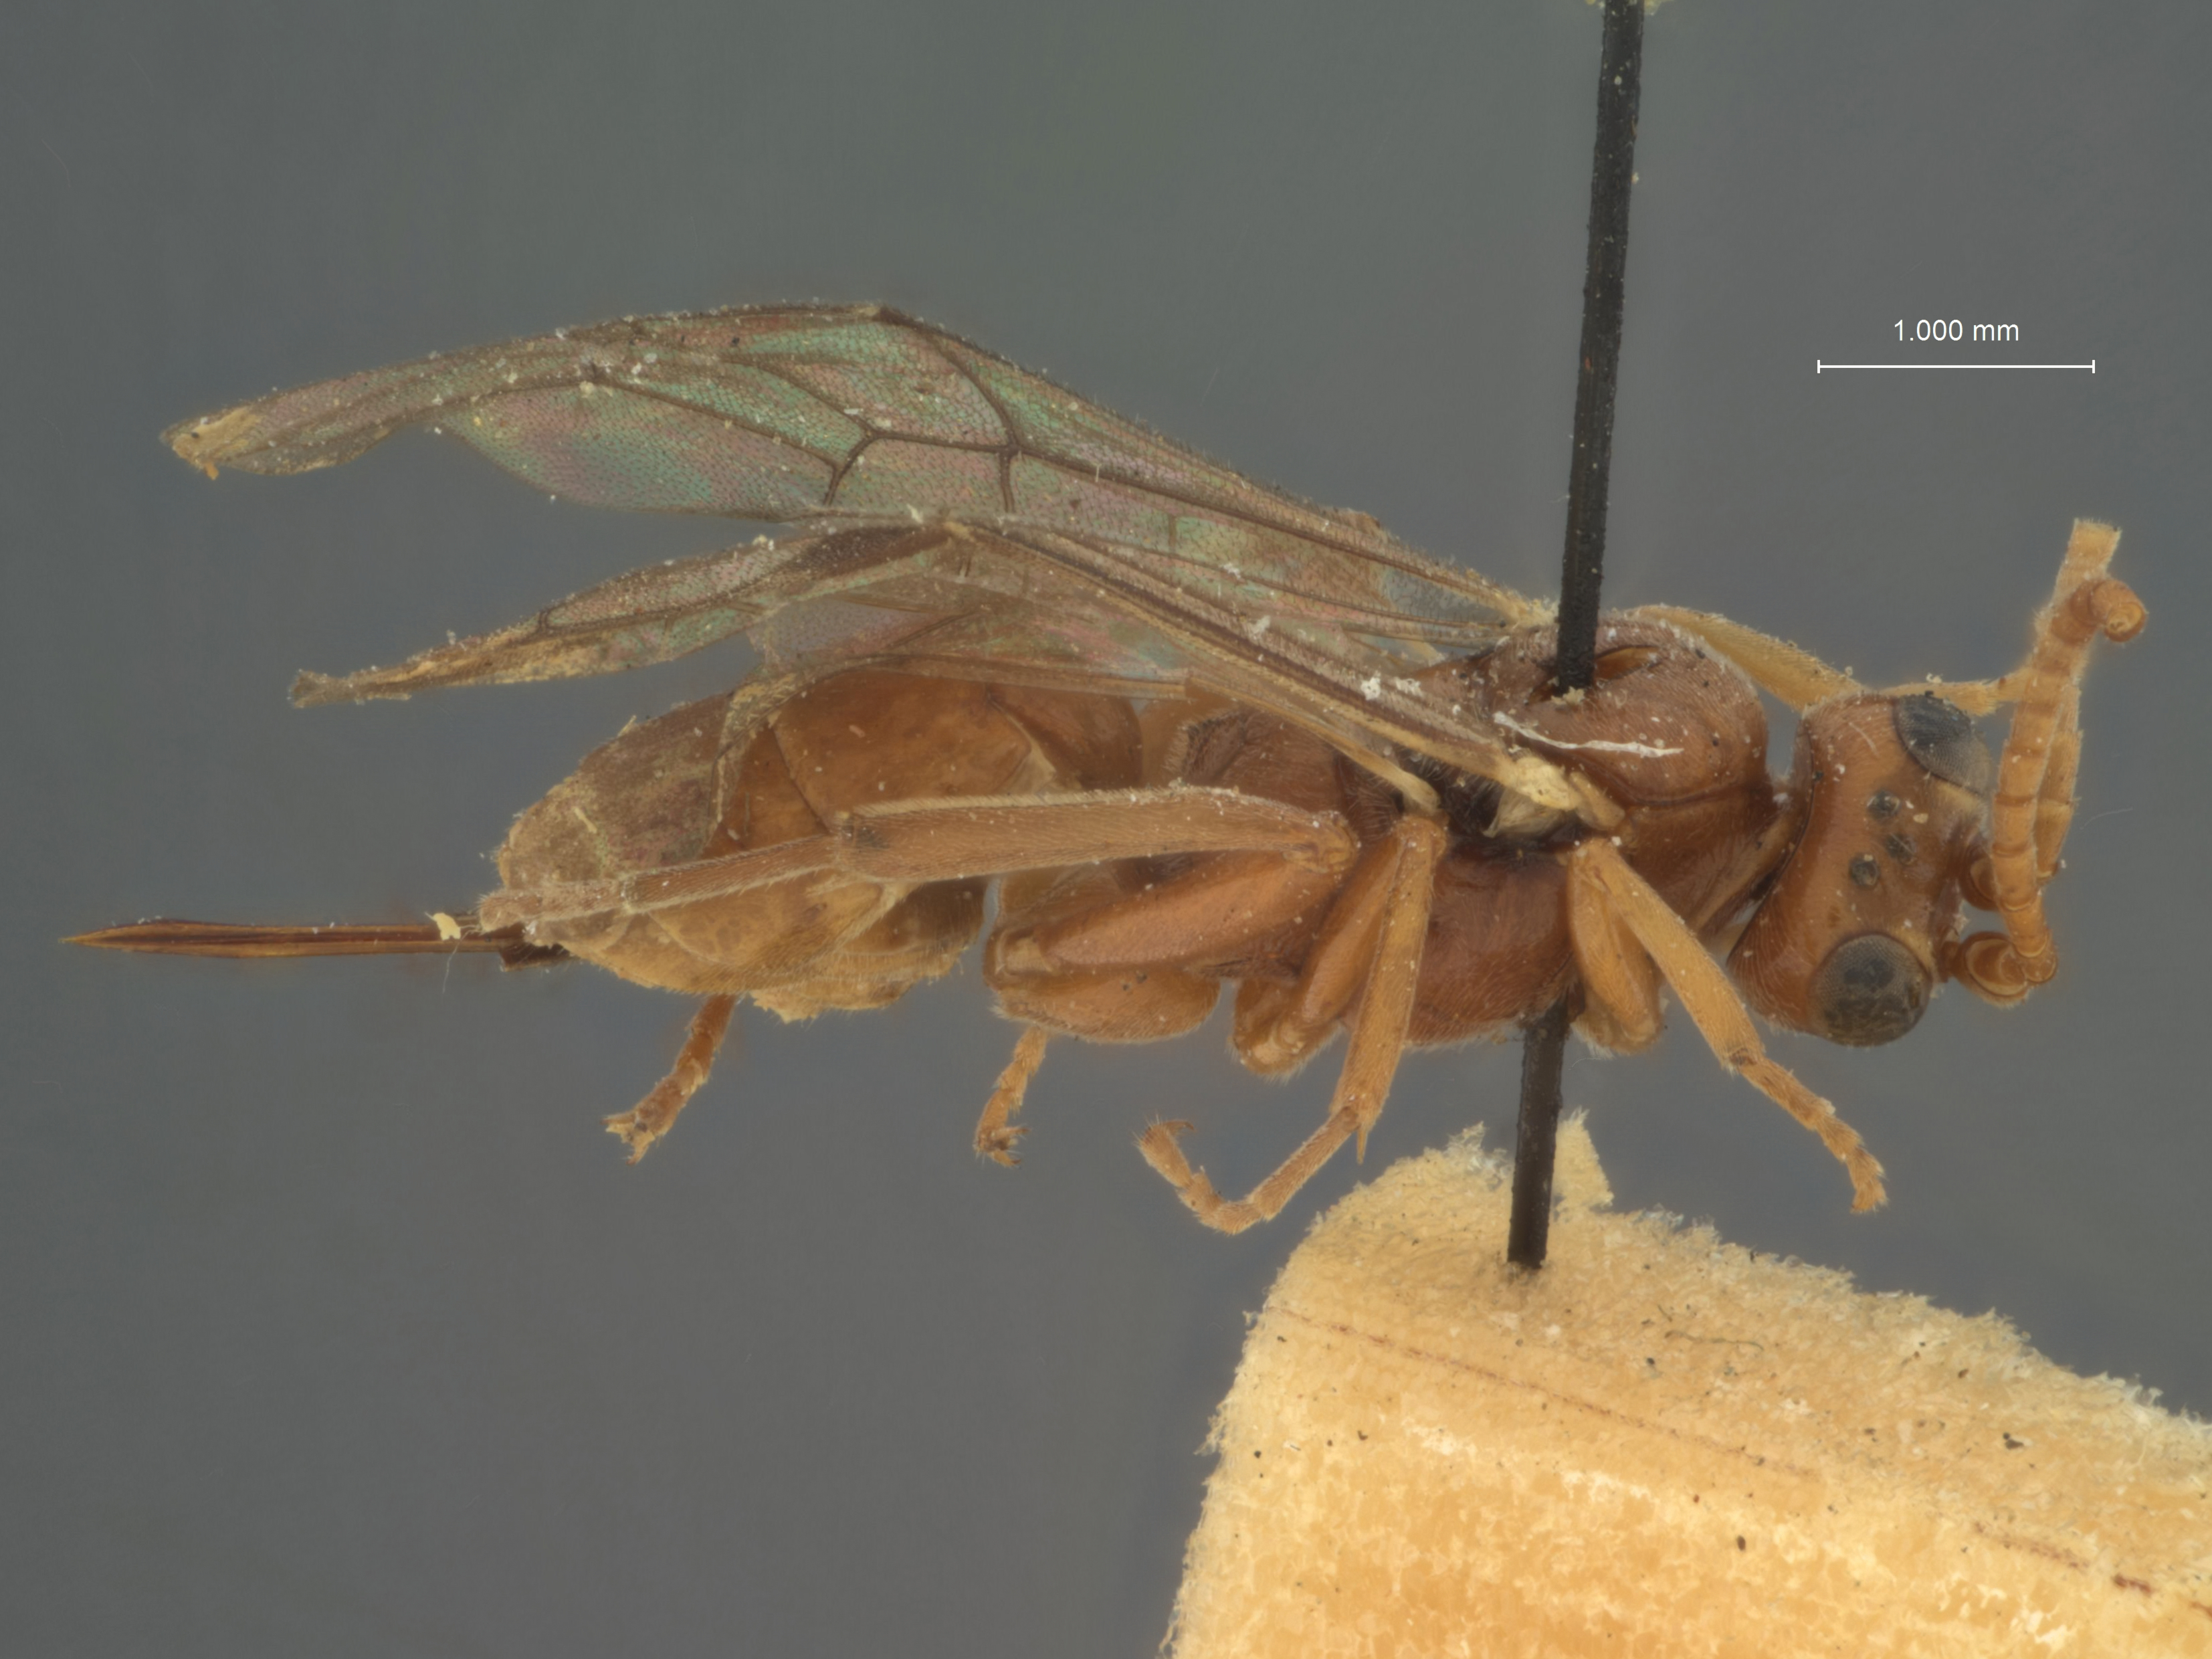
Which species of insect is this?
Cryptus ferrugineus
